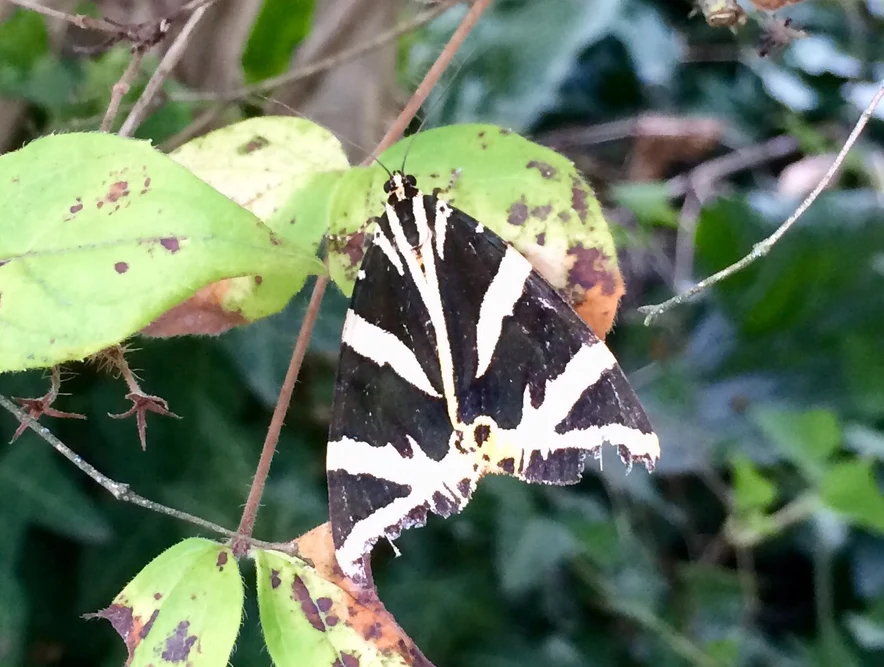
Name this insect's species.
Euplagia quadripunctaria
